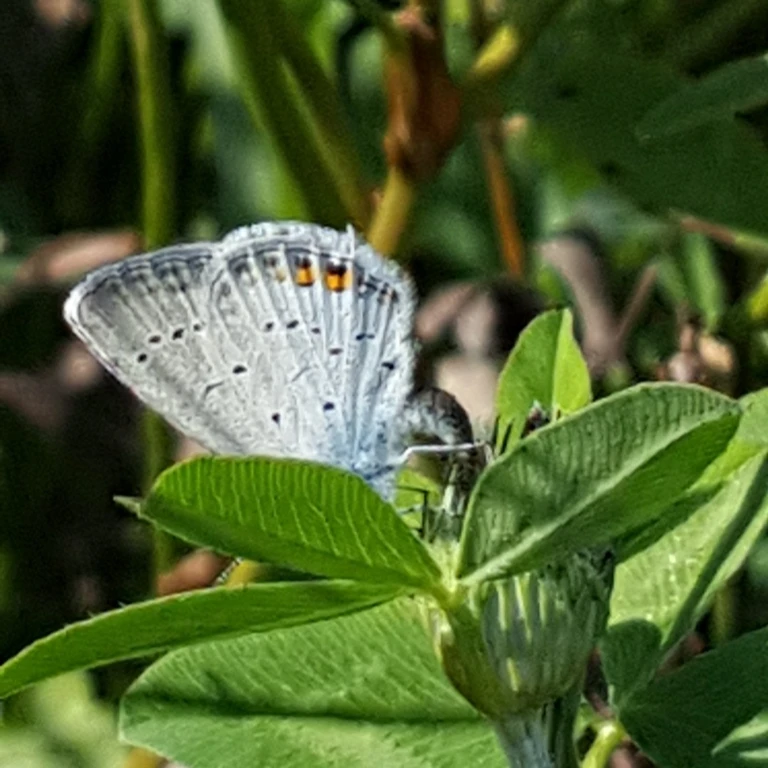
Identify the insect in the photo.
Cupido argiades (also Elkalyce argiades)
